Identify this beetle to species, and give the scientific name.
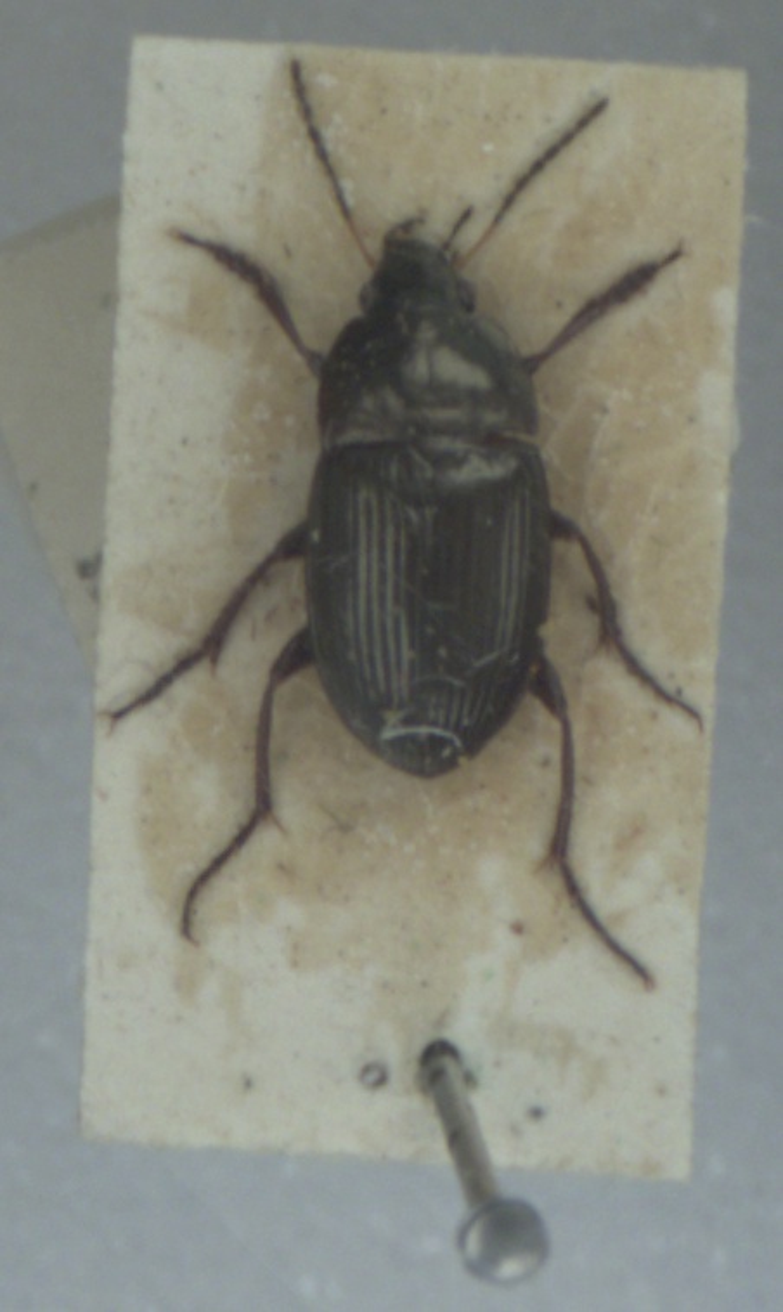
Amara ovata
